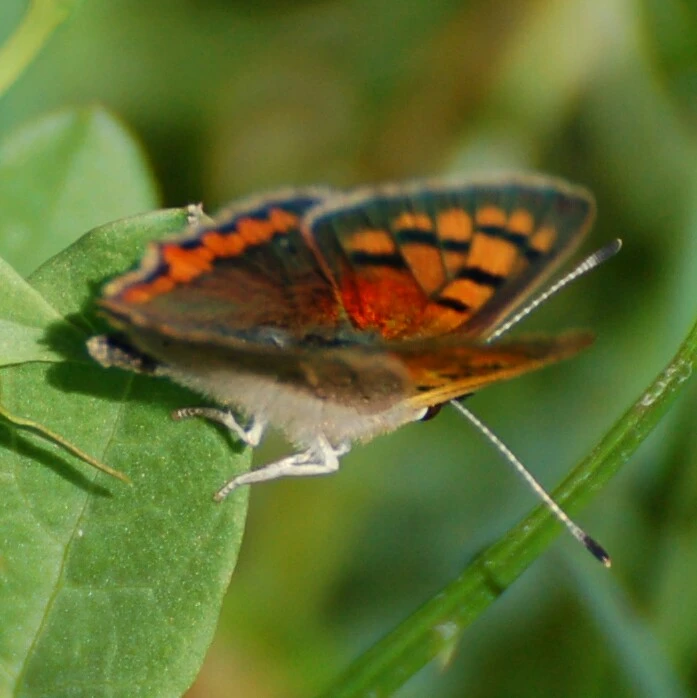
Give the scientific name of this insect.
Lycaena phlaeas
